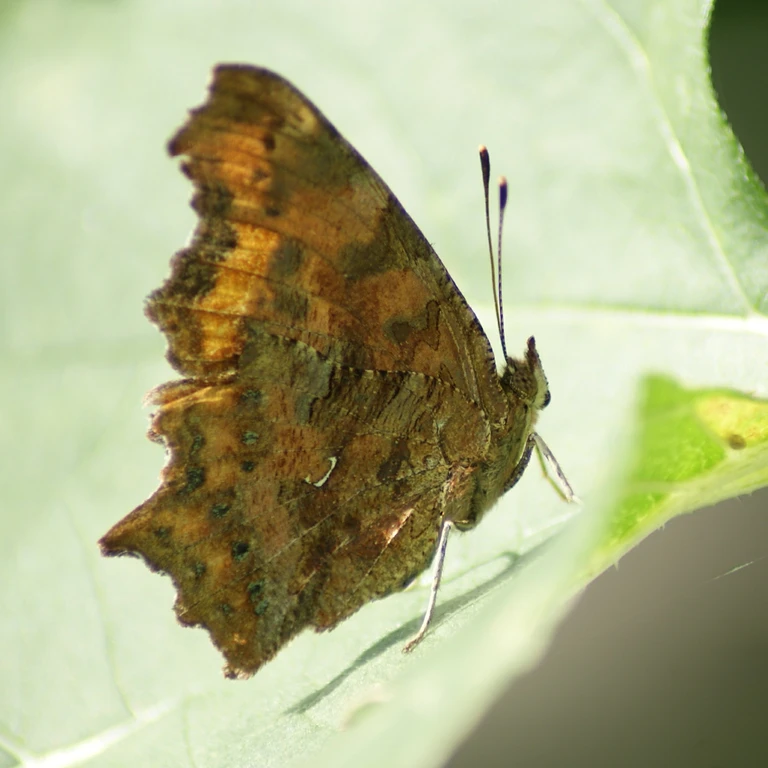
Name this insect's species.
Polygonia c-album
